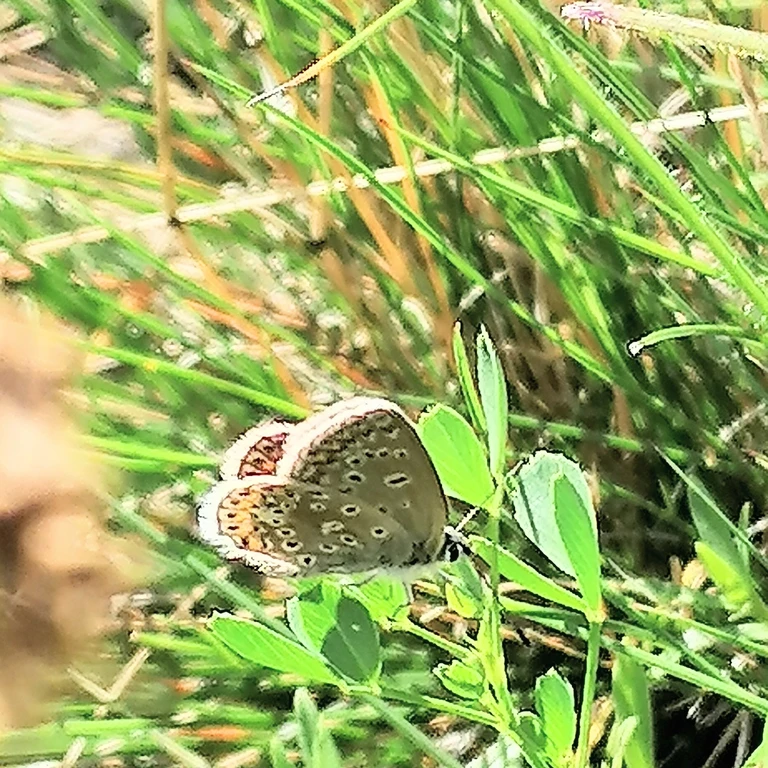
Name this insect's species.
Polyommatus icarus
